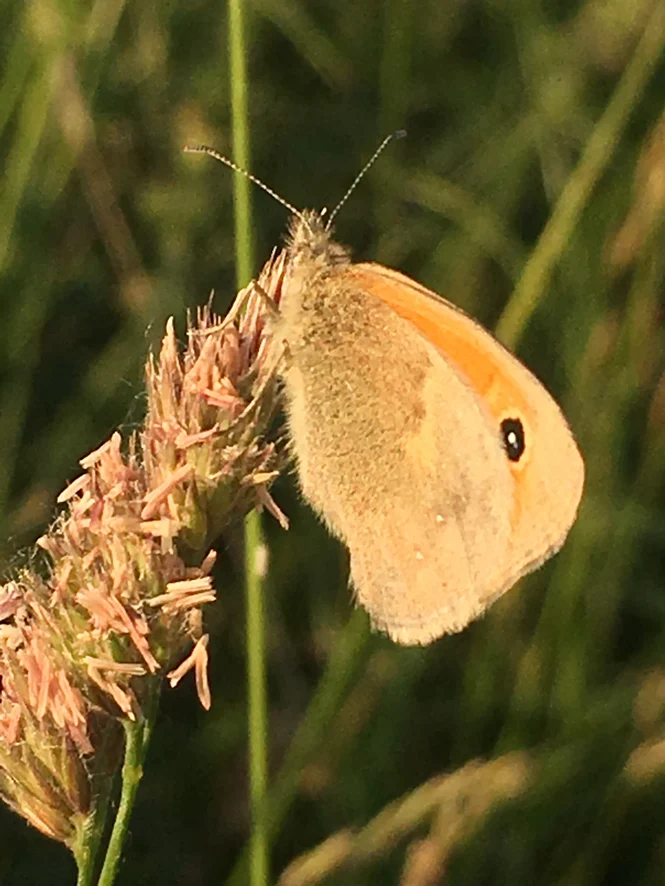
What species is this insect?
Maniola jurtina
